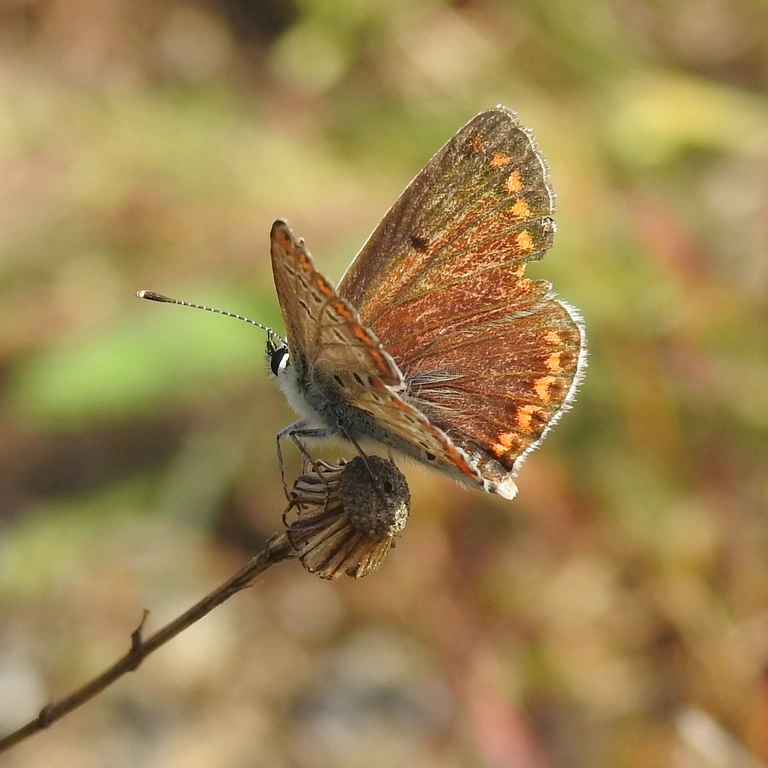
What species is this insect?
Aricia agestis/artaxerxes
